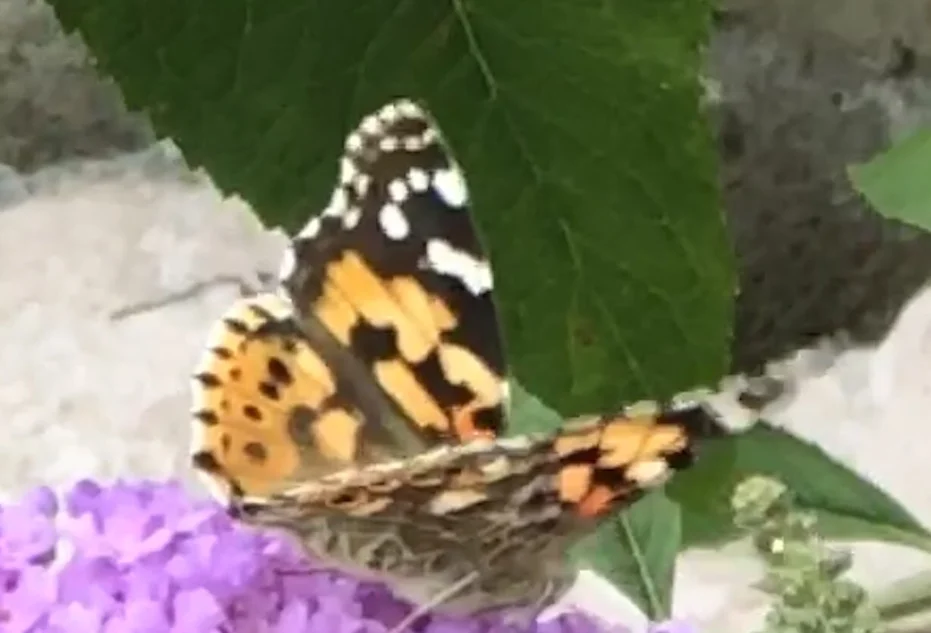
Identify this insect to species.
Vanessa cardui
